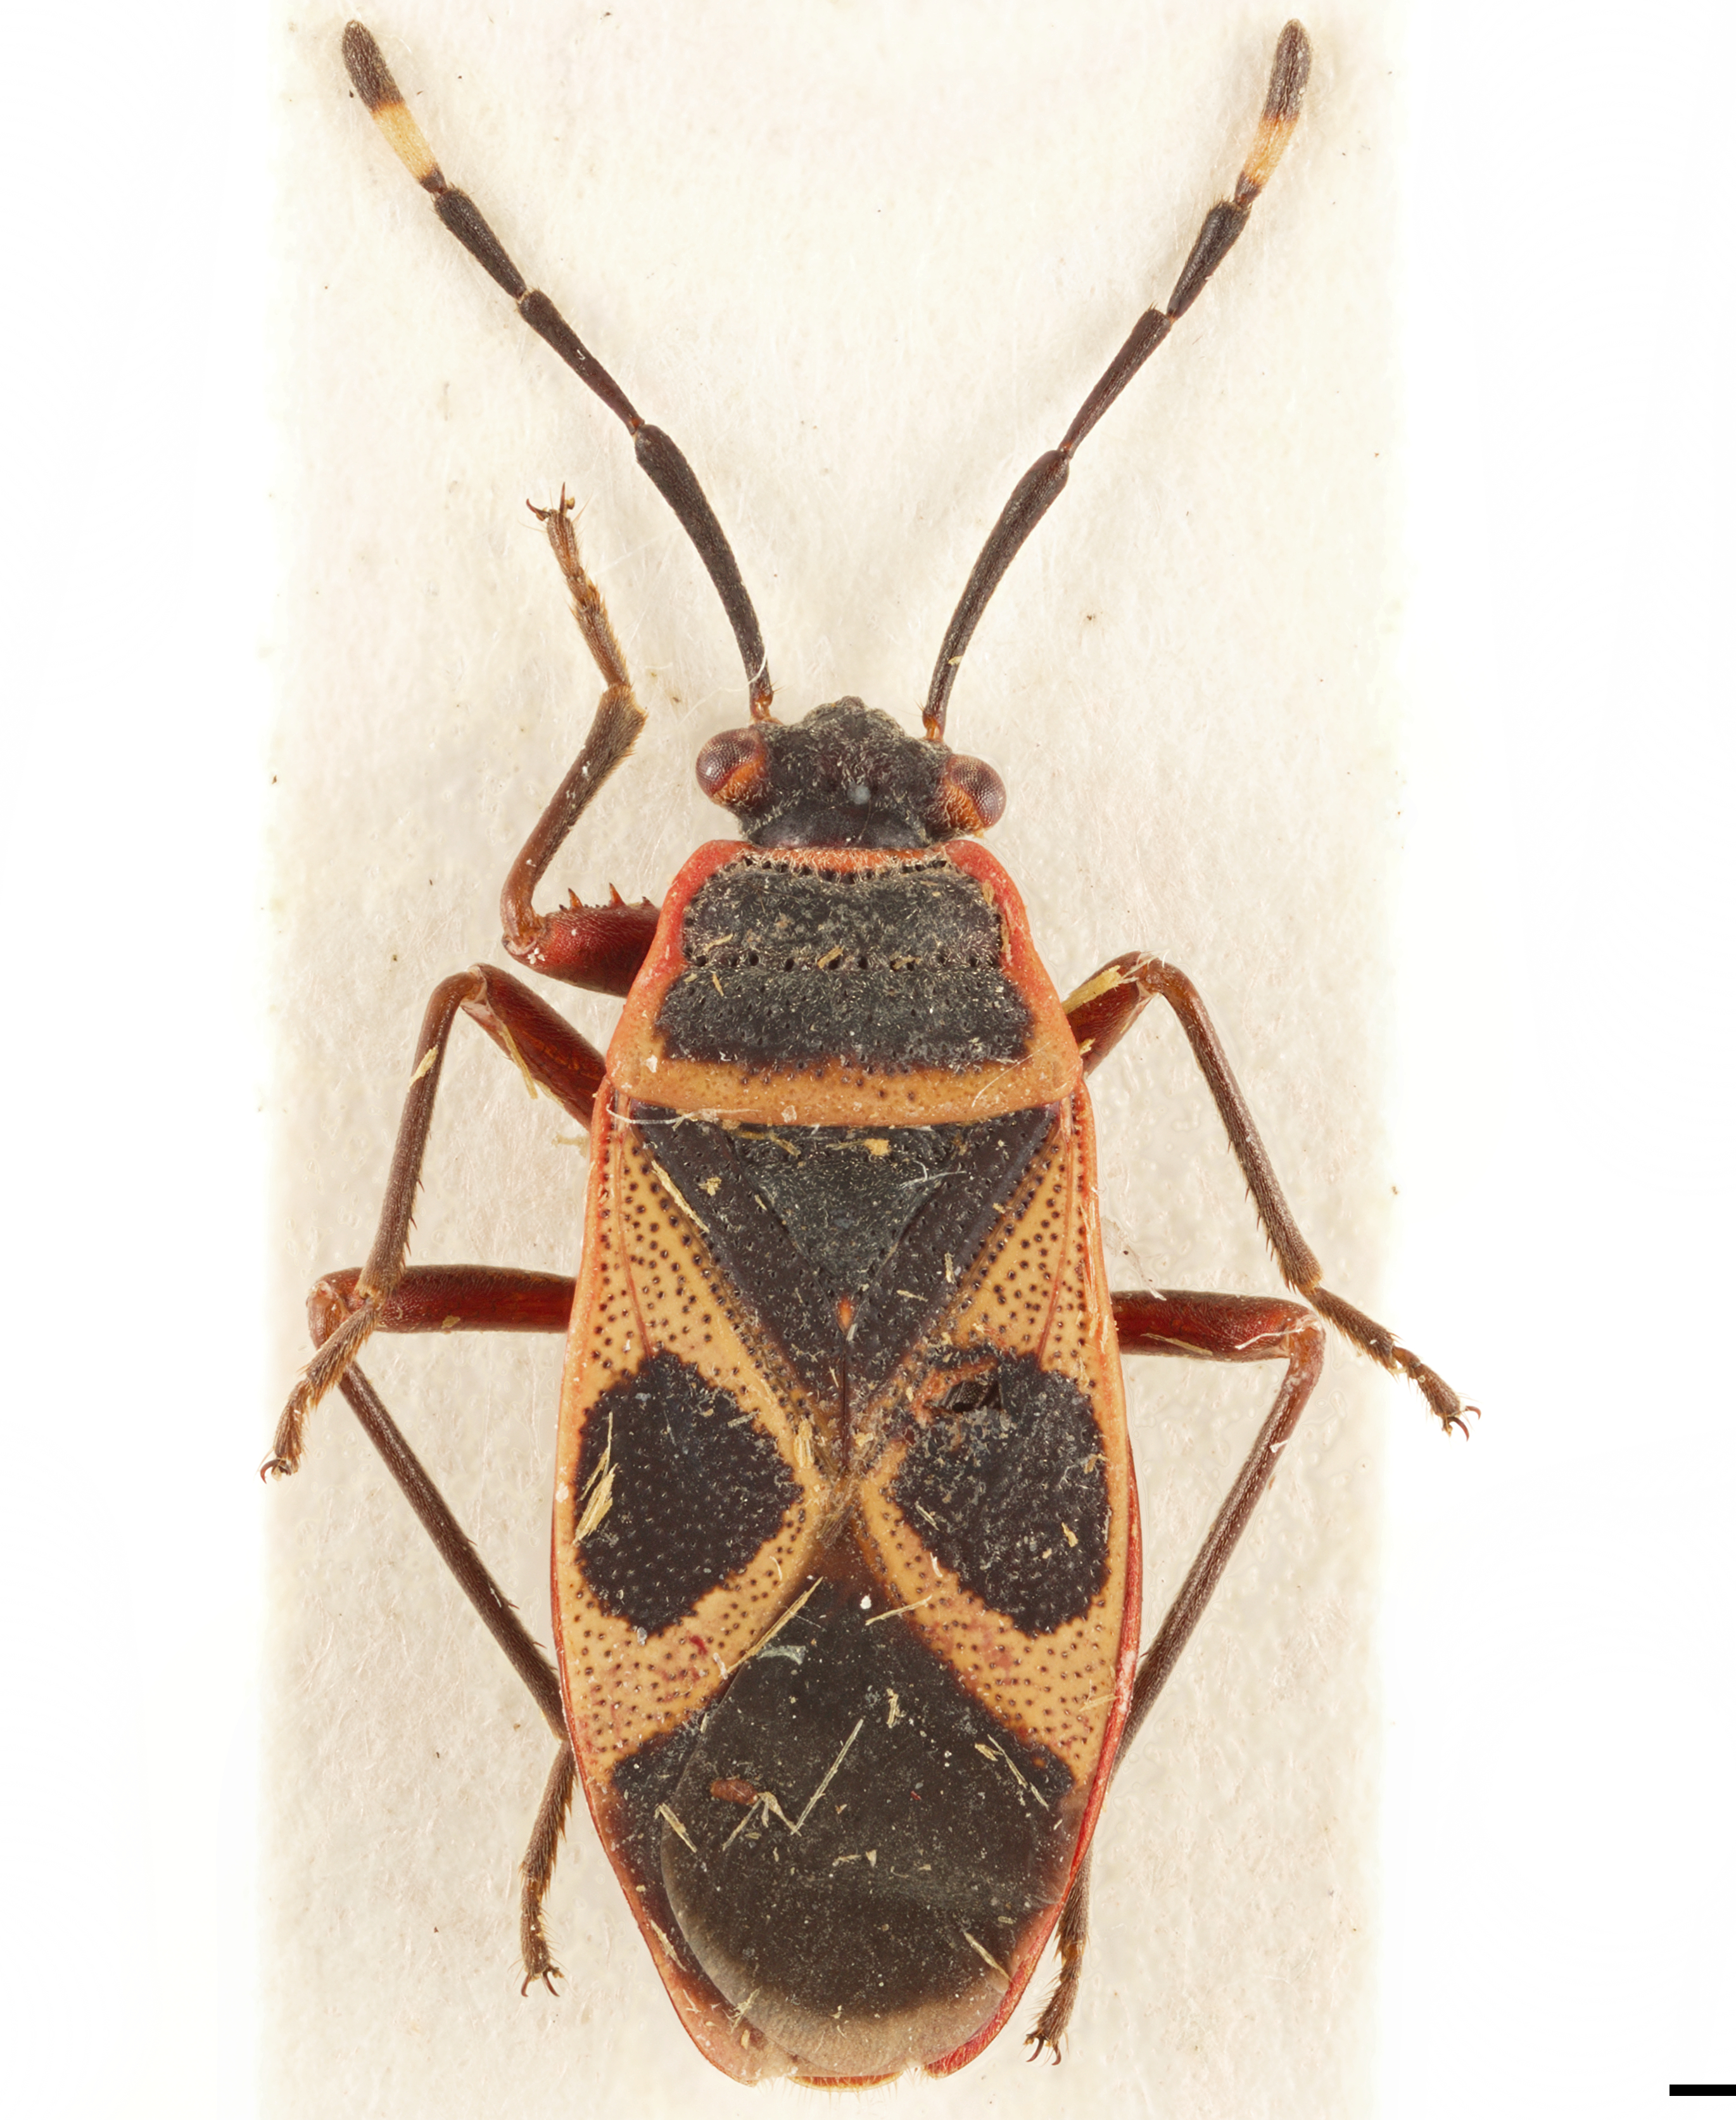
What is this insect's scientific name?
Euscopus rufipes
